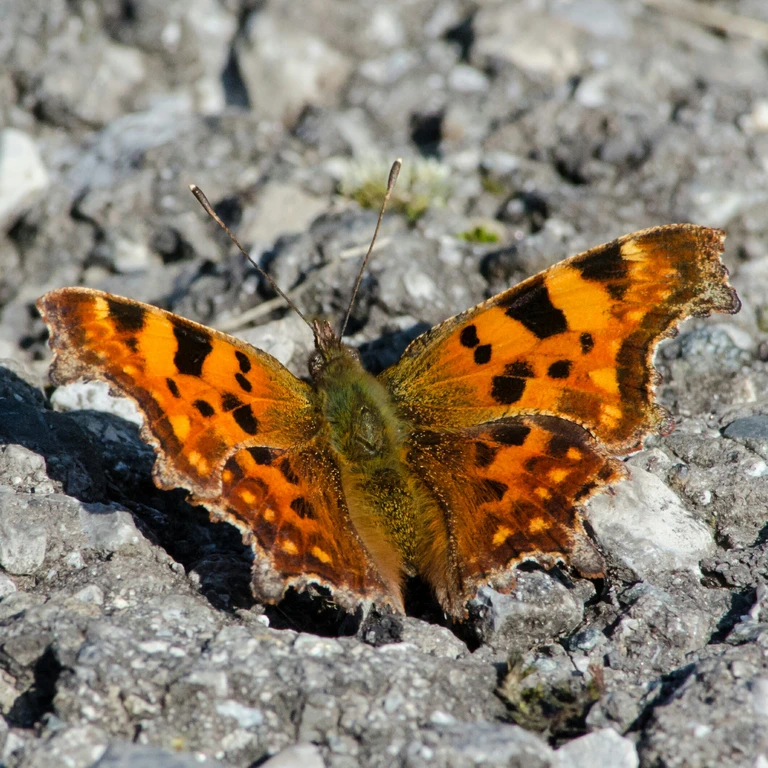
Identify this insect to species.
Polygonia c-album
